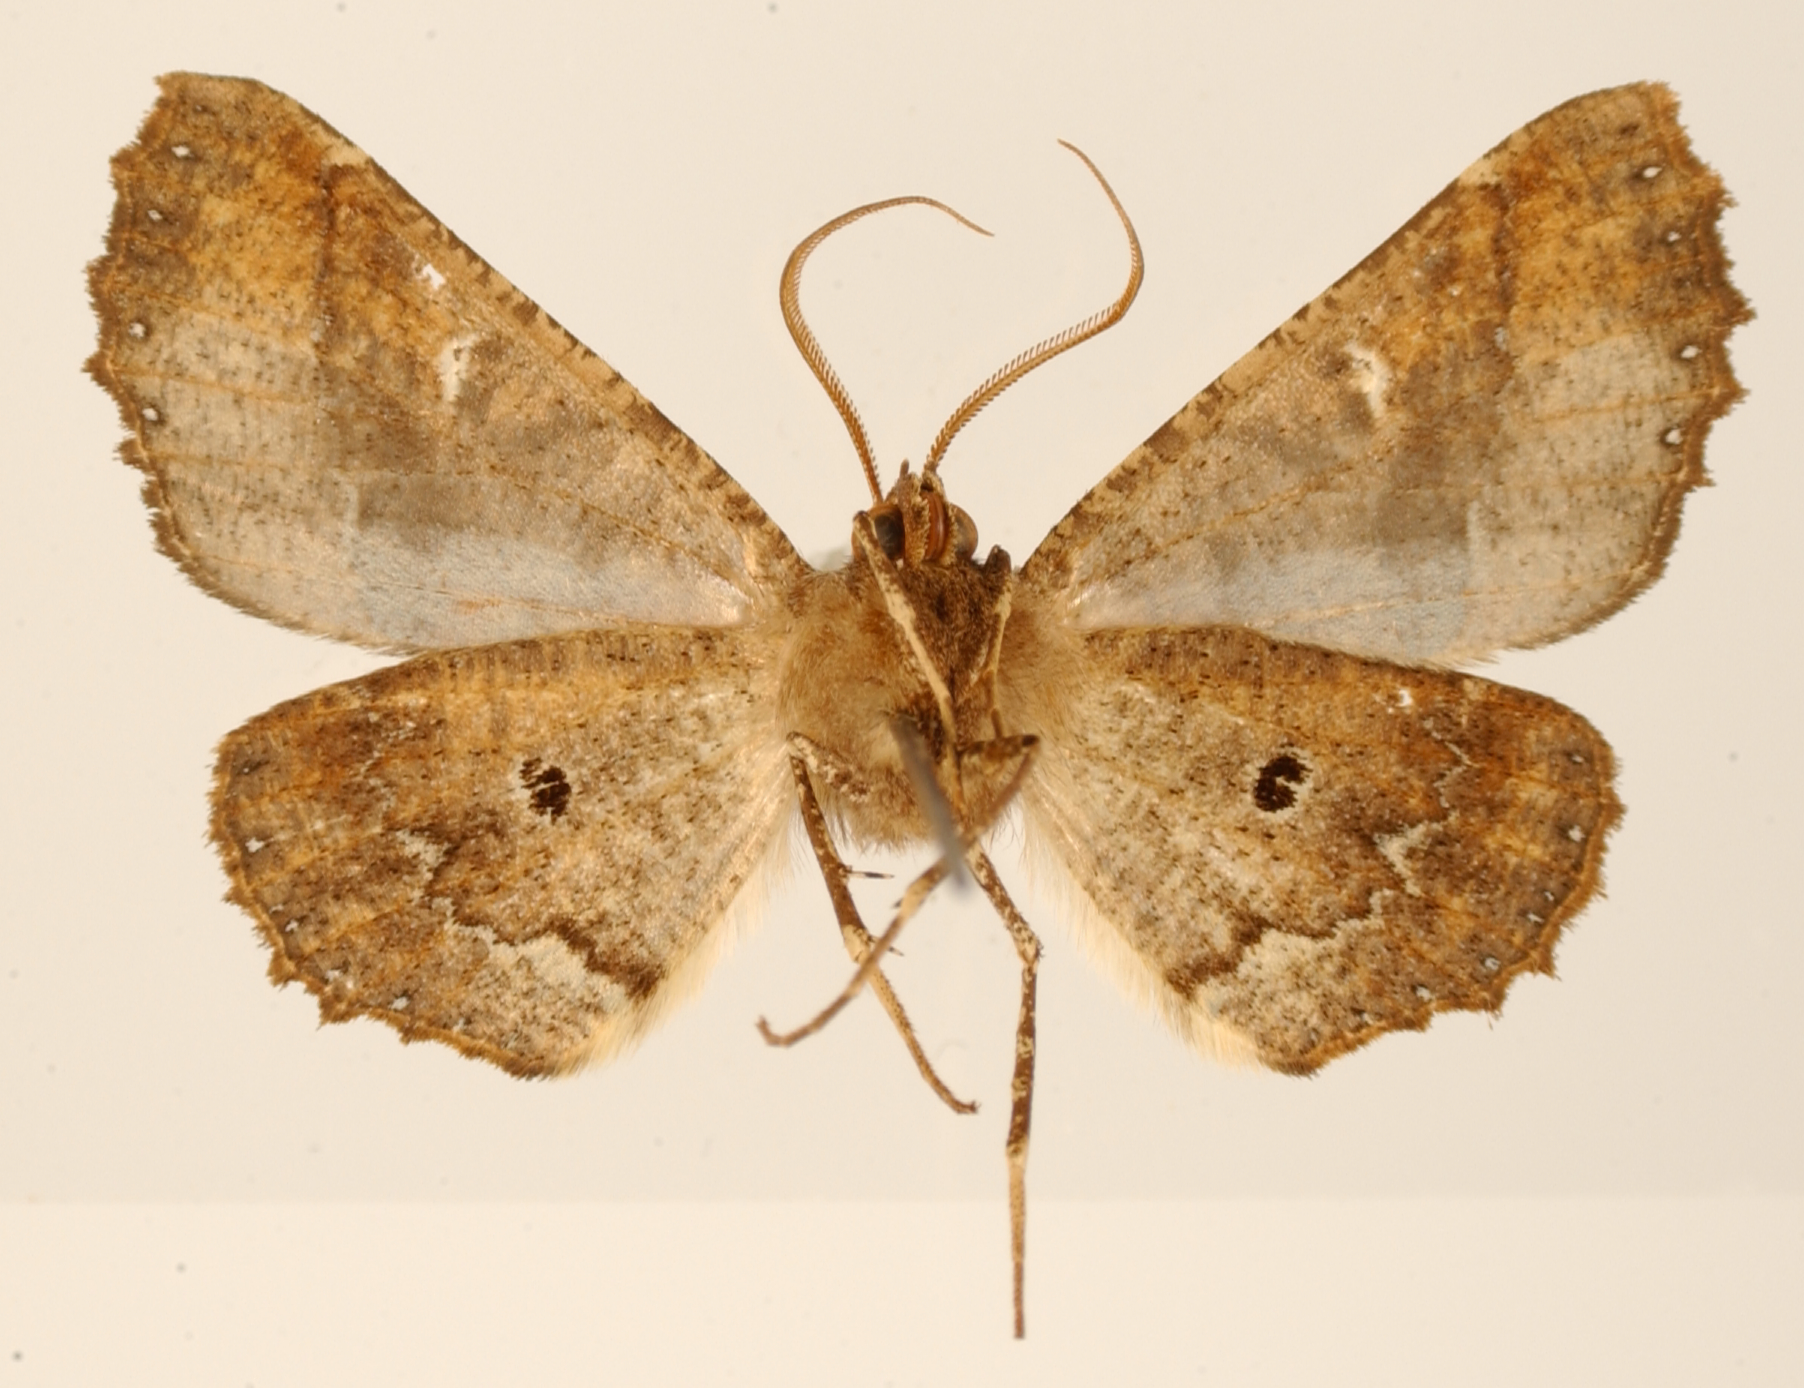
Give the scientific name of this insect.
Pero sula
